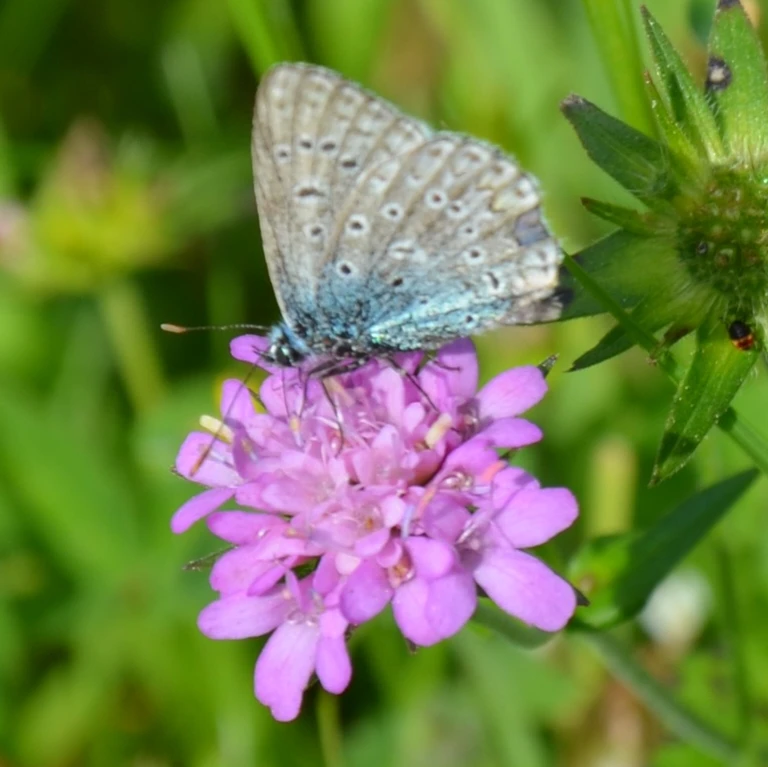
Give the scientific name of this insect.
Polyommatus icarus
